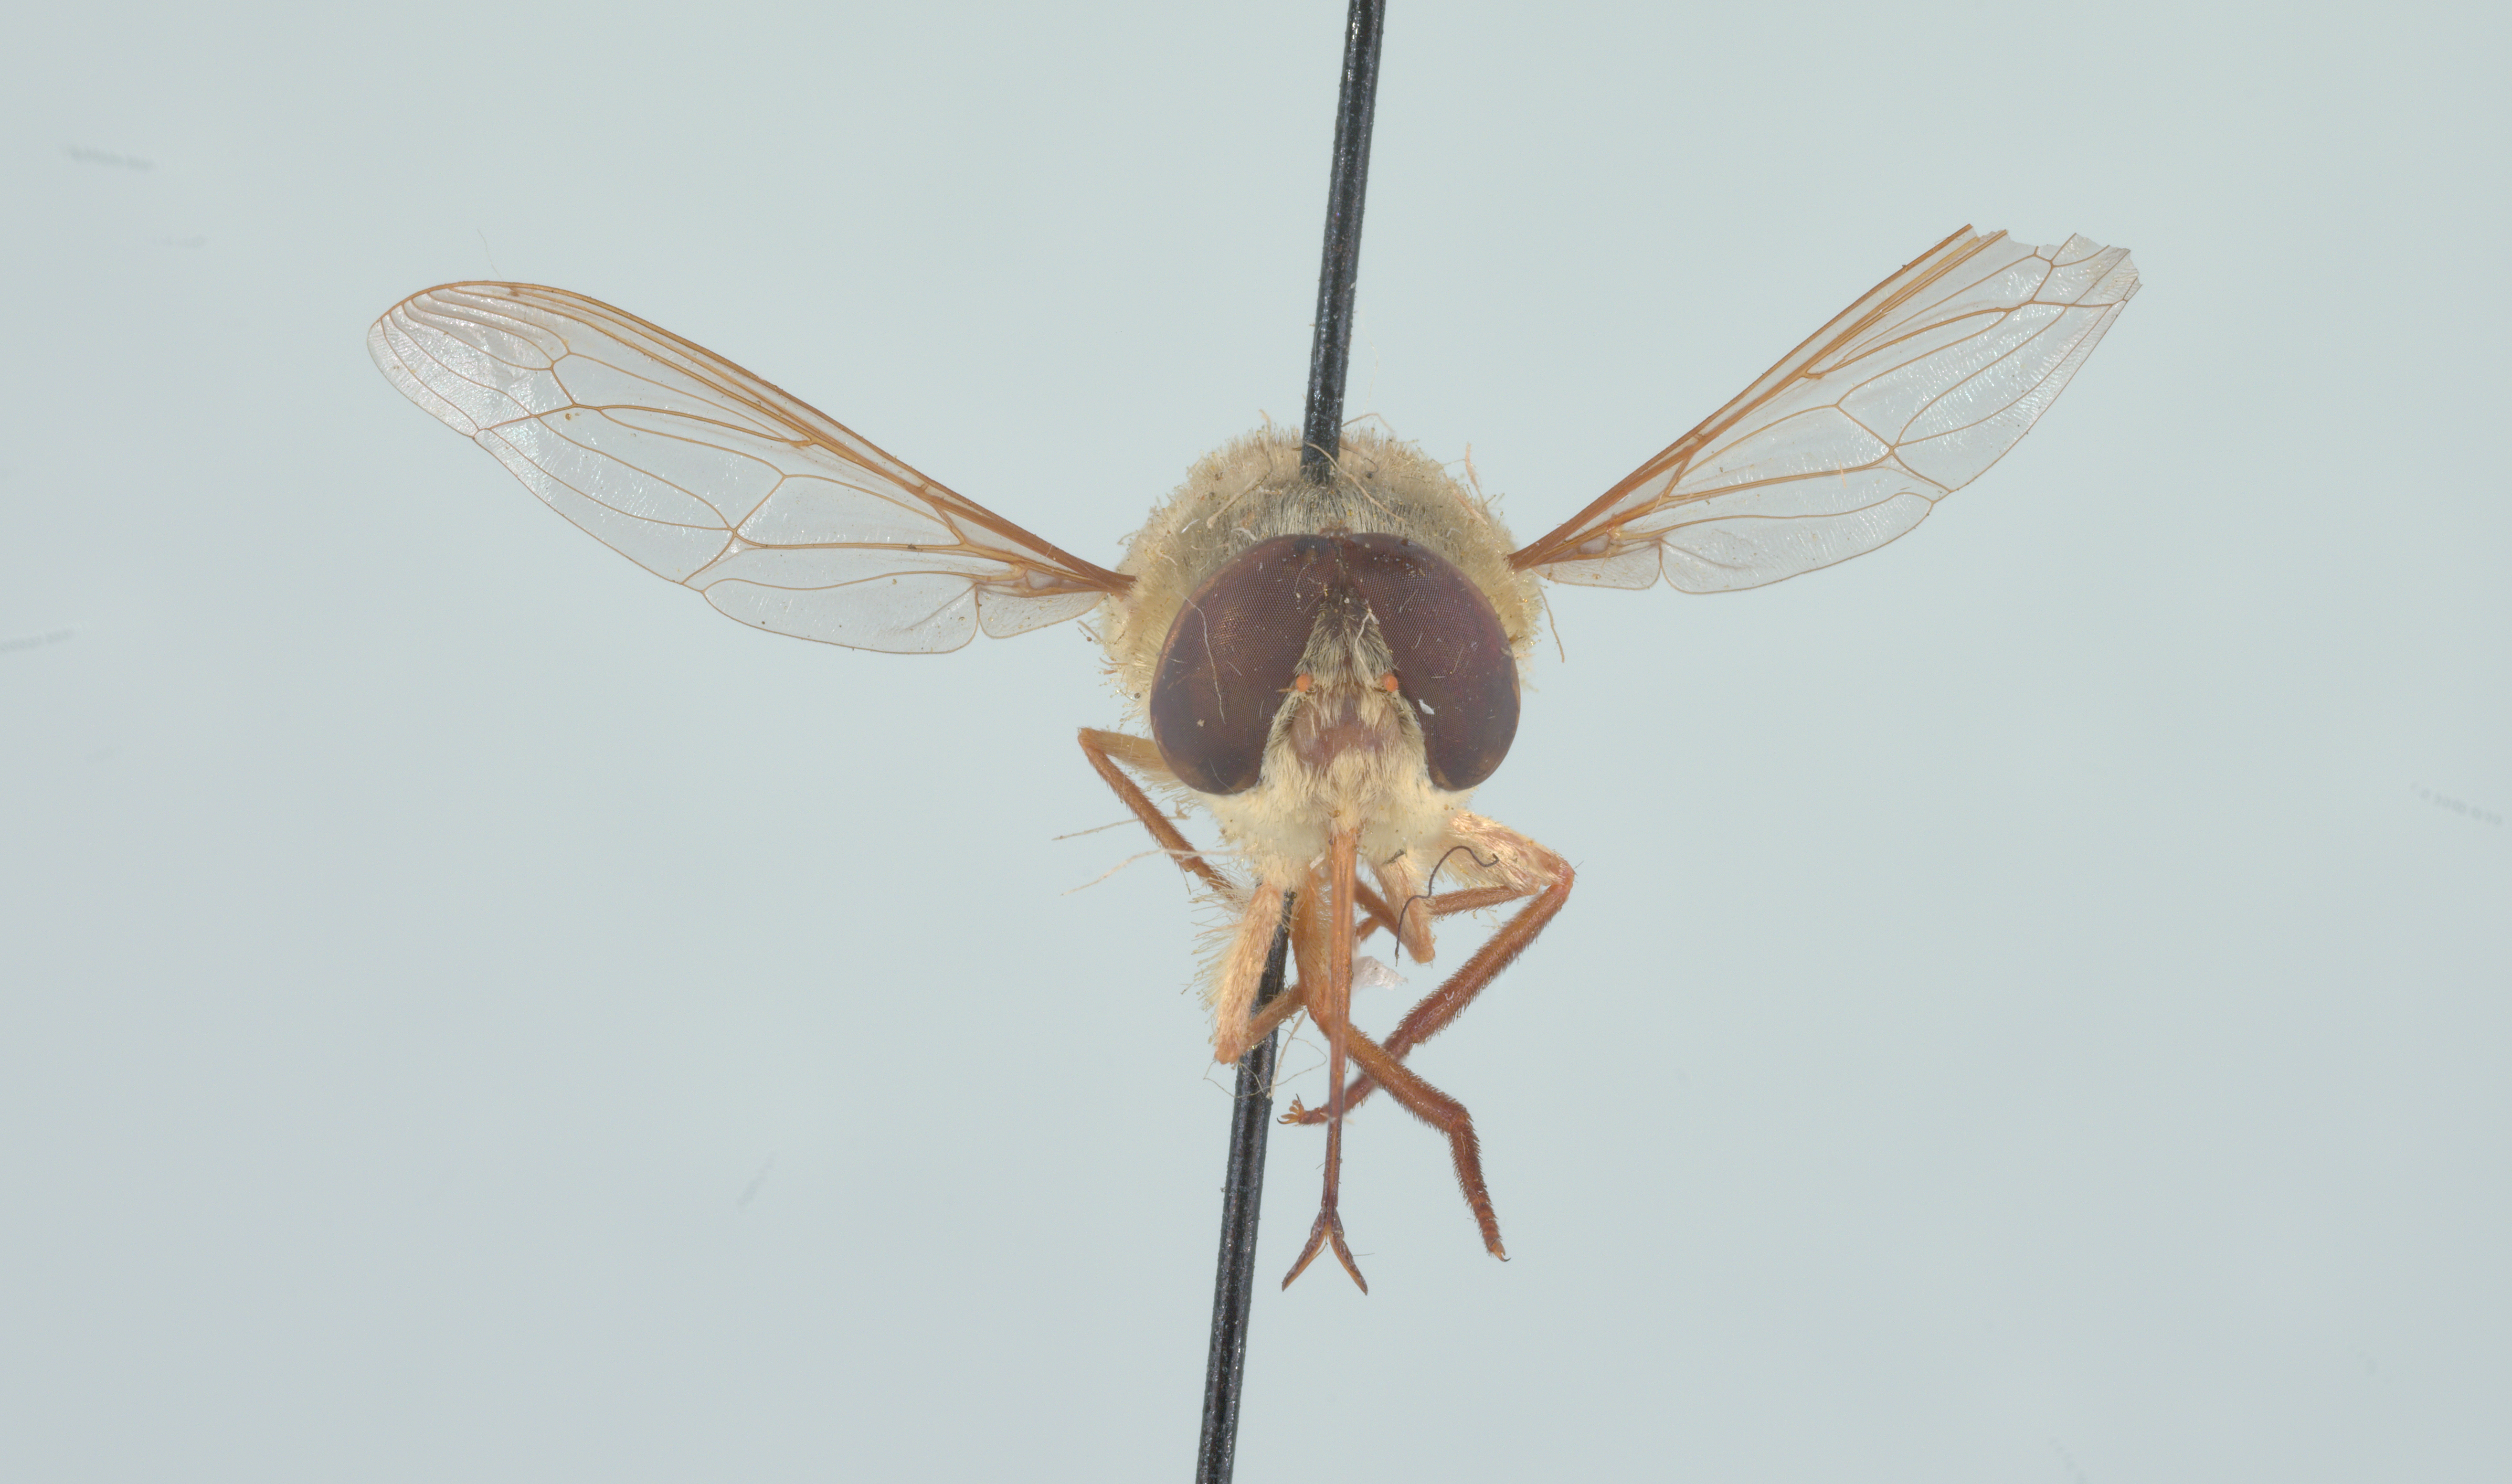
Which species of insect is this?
Neorhynchocephalus volaticus
